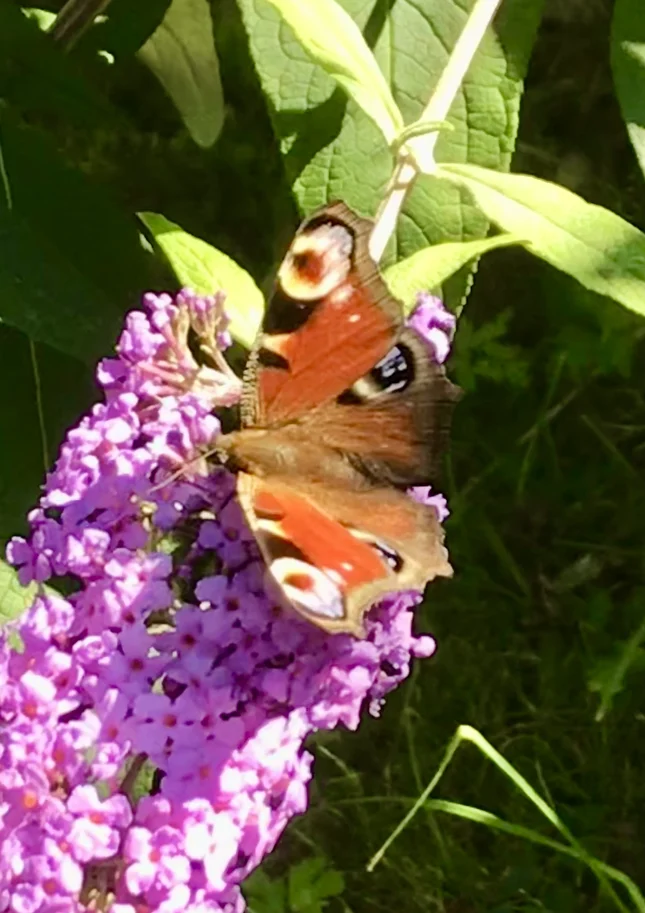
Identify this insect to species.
Aglais io
